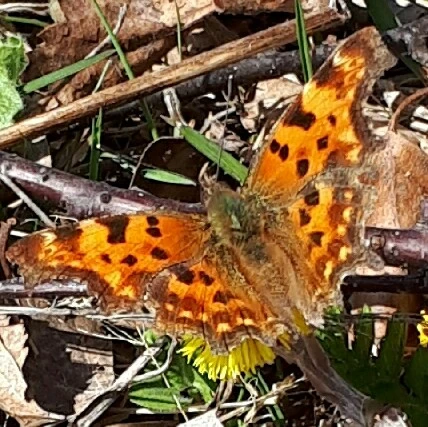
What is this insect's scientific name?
Polygonia c-album
